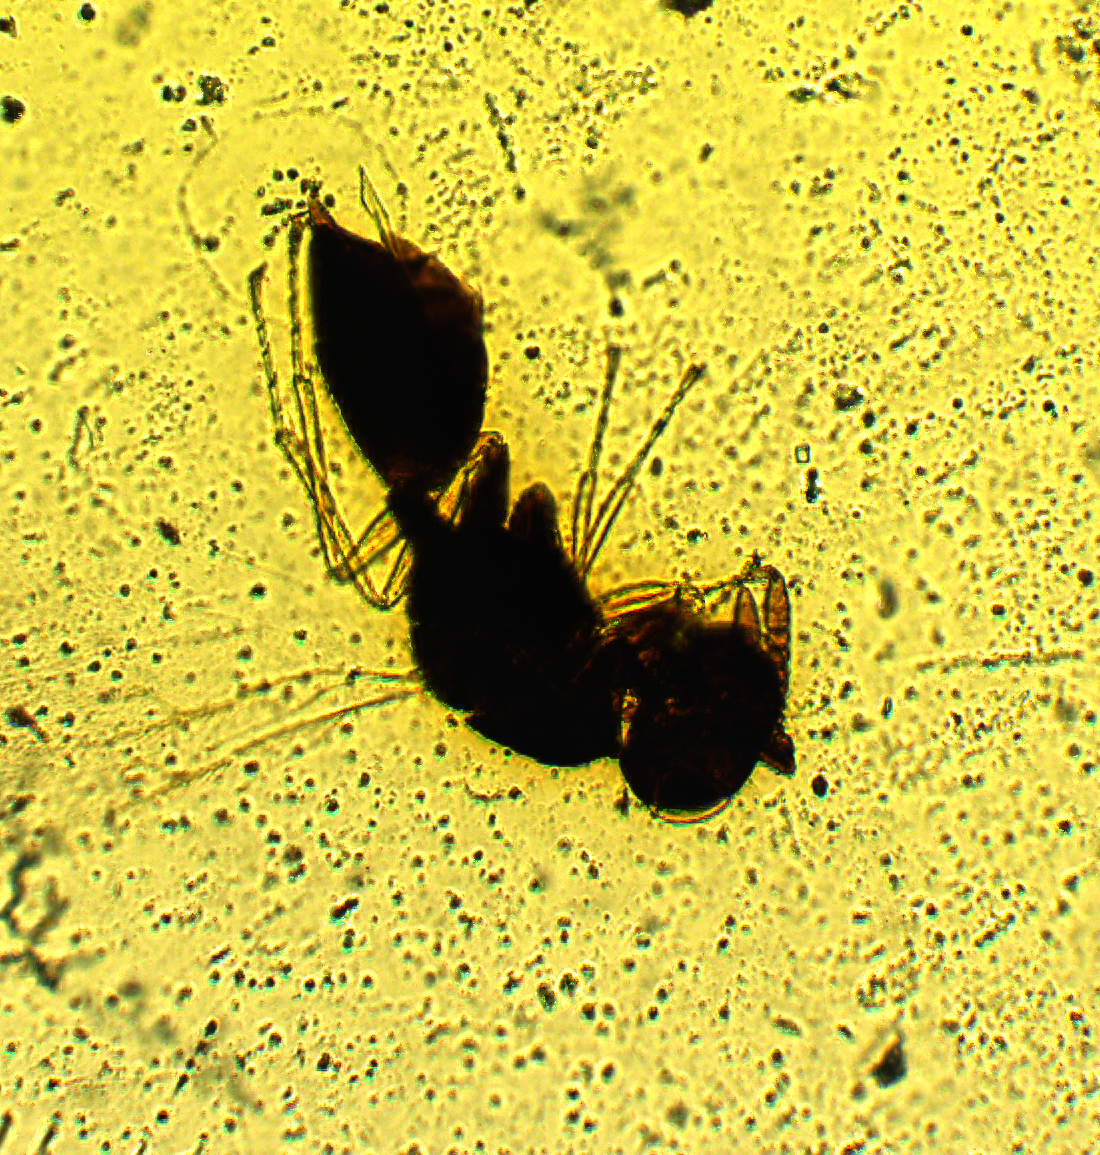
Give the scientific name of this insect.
Asaphes americana
